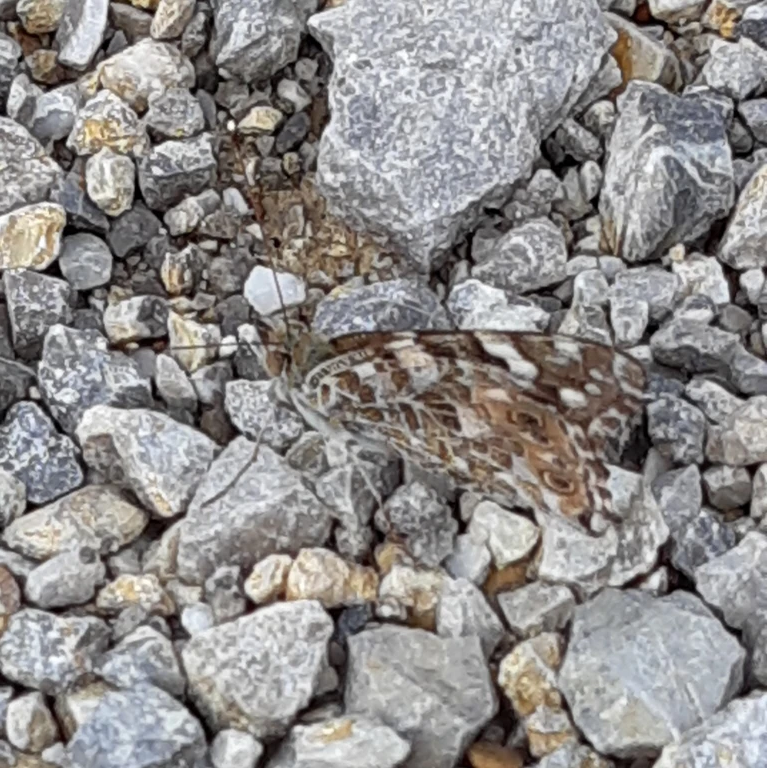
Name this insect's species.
Vanessa cardui
